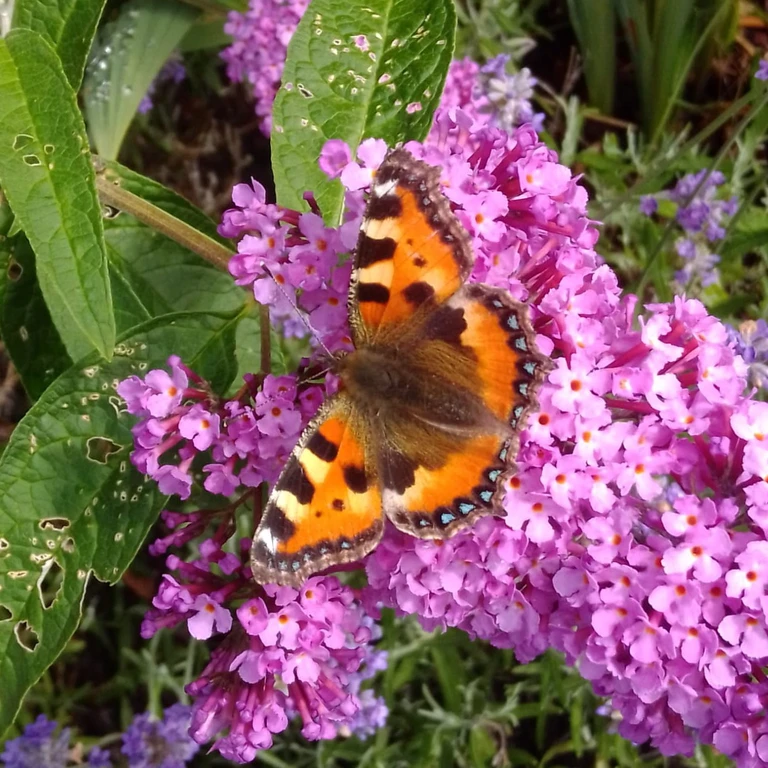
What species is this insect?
Aglais urticae
